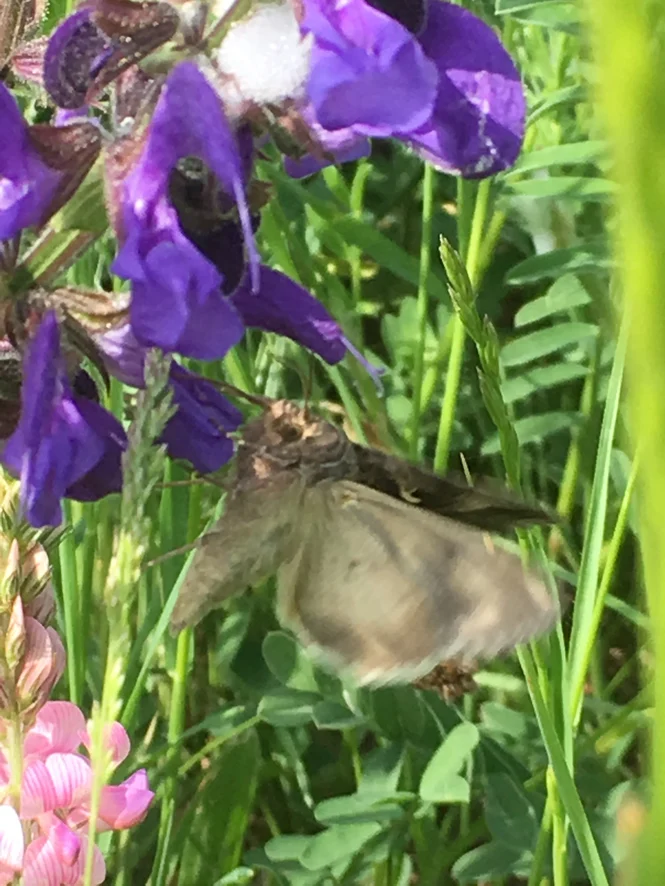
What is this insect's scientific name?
Autographa gamma
